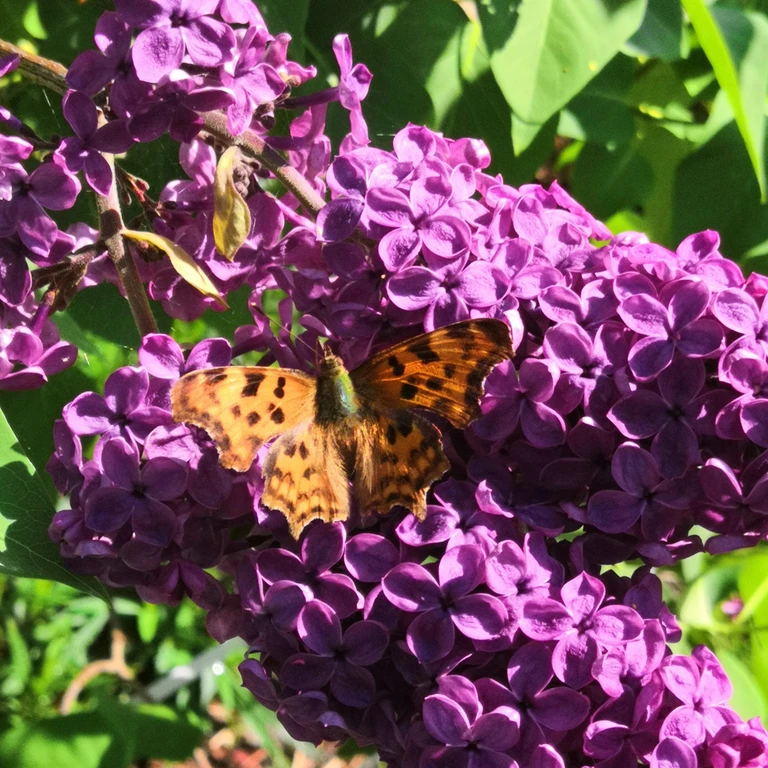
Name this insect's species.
Polygonia c-album
